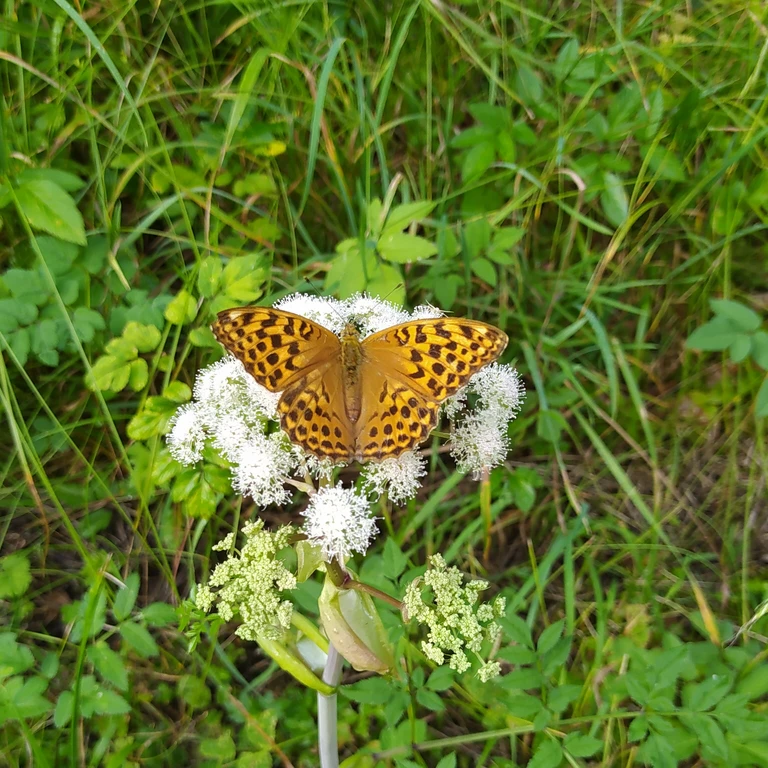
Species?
Argynnis paphia
